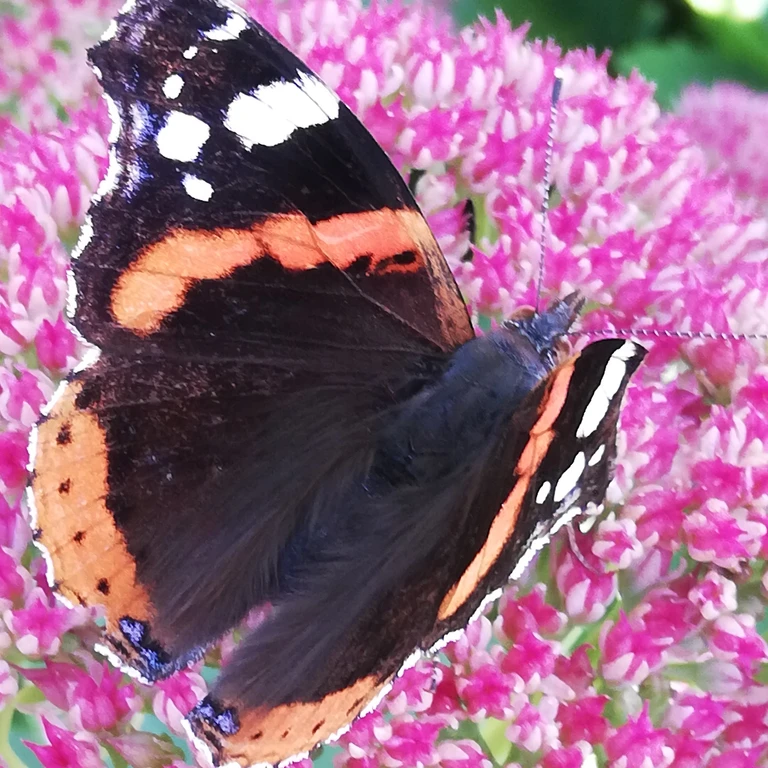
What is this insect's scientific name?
Vanessa atalanta
